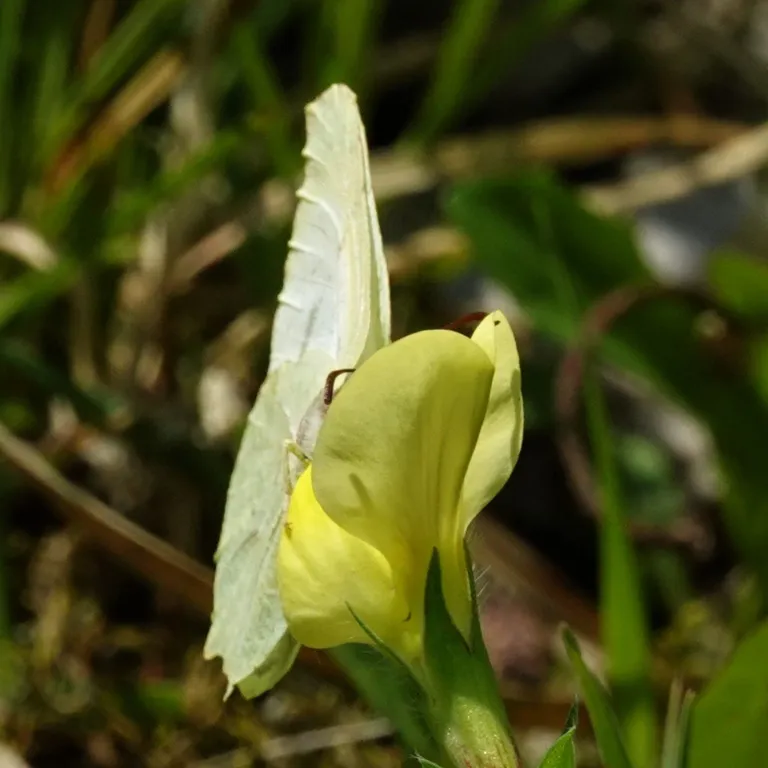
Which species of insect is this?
Gonepteryx rhamni
